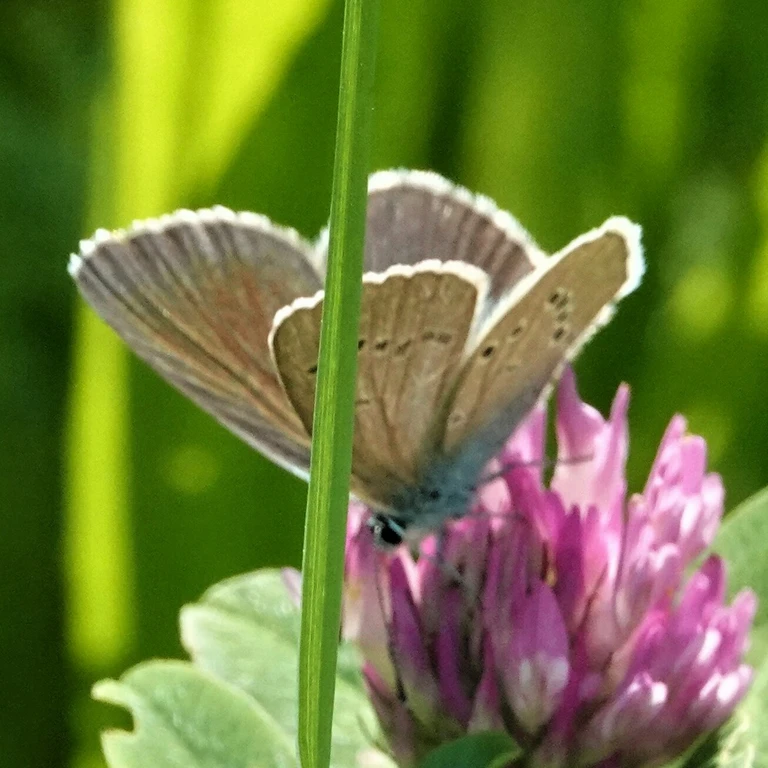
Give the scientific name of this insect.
Cyaniris semiargus
